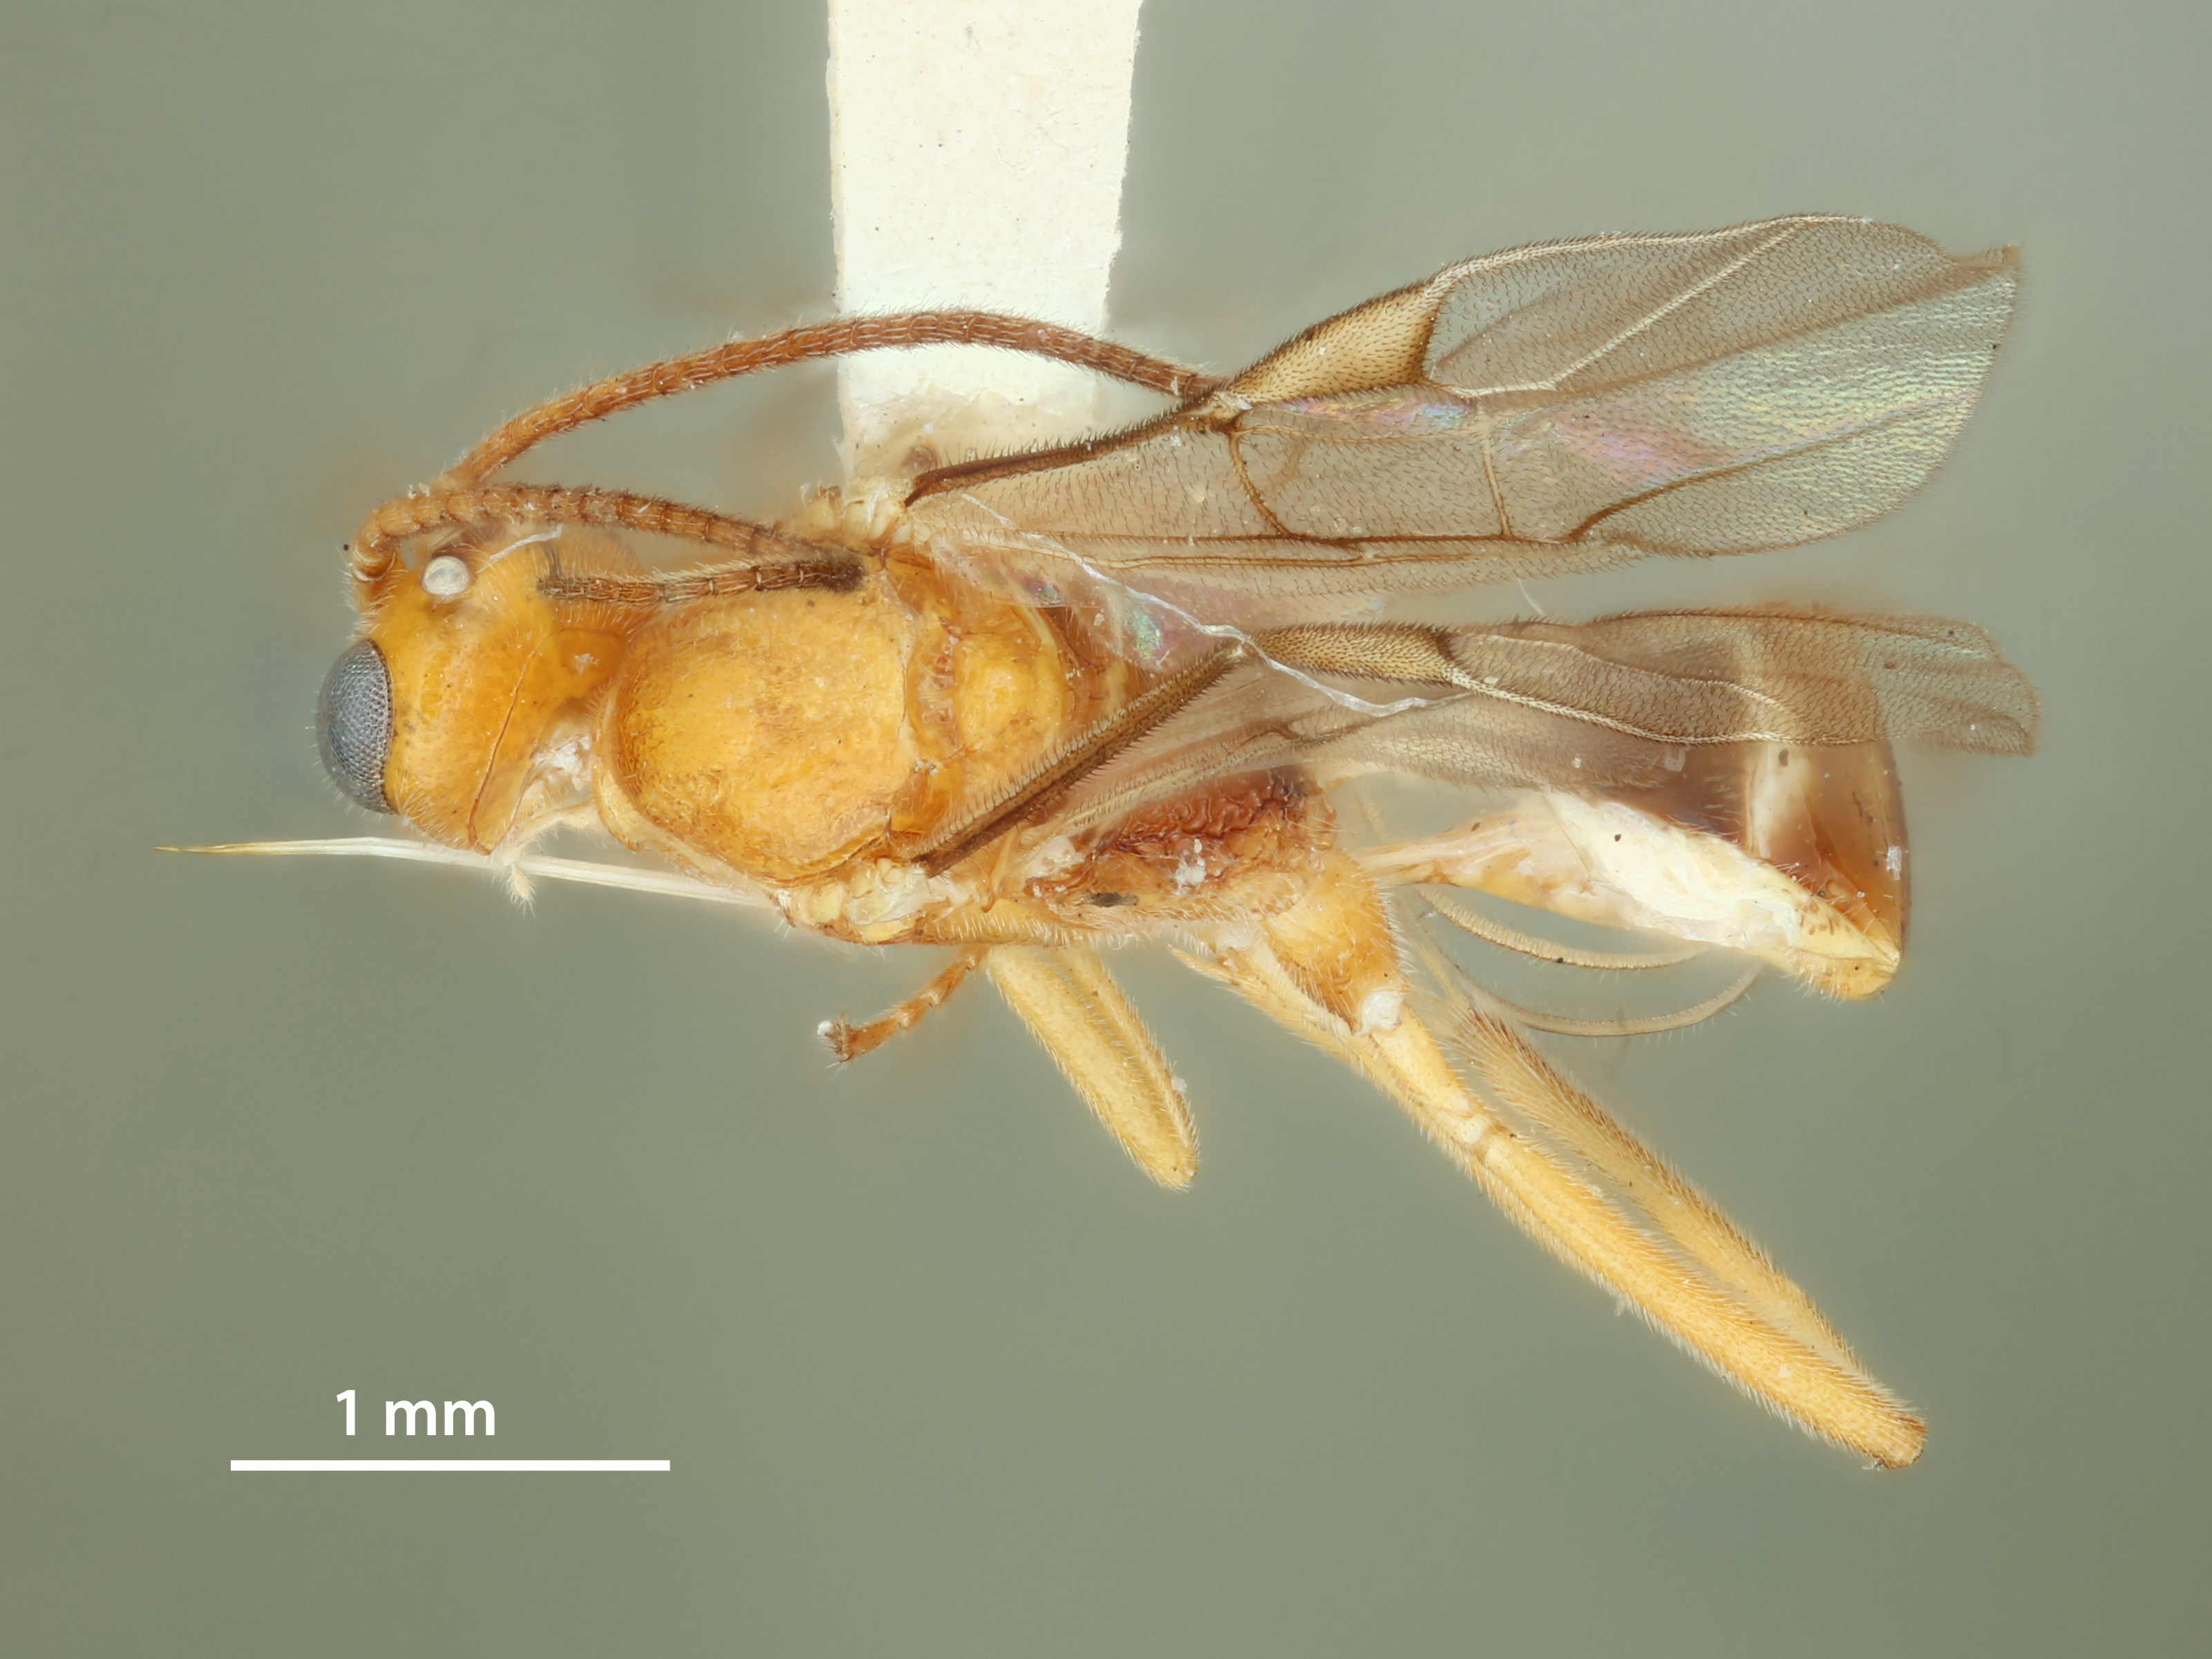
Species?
Meteorus brownii
